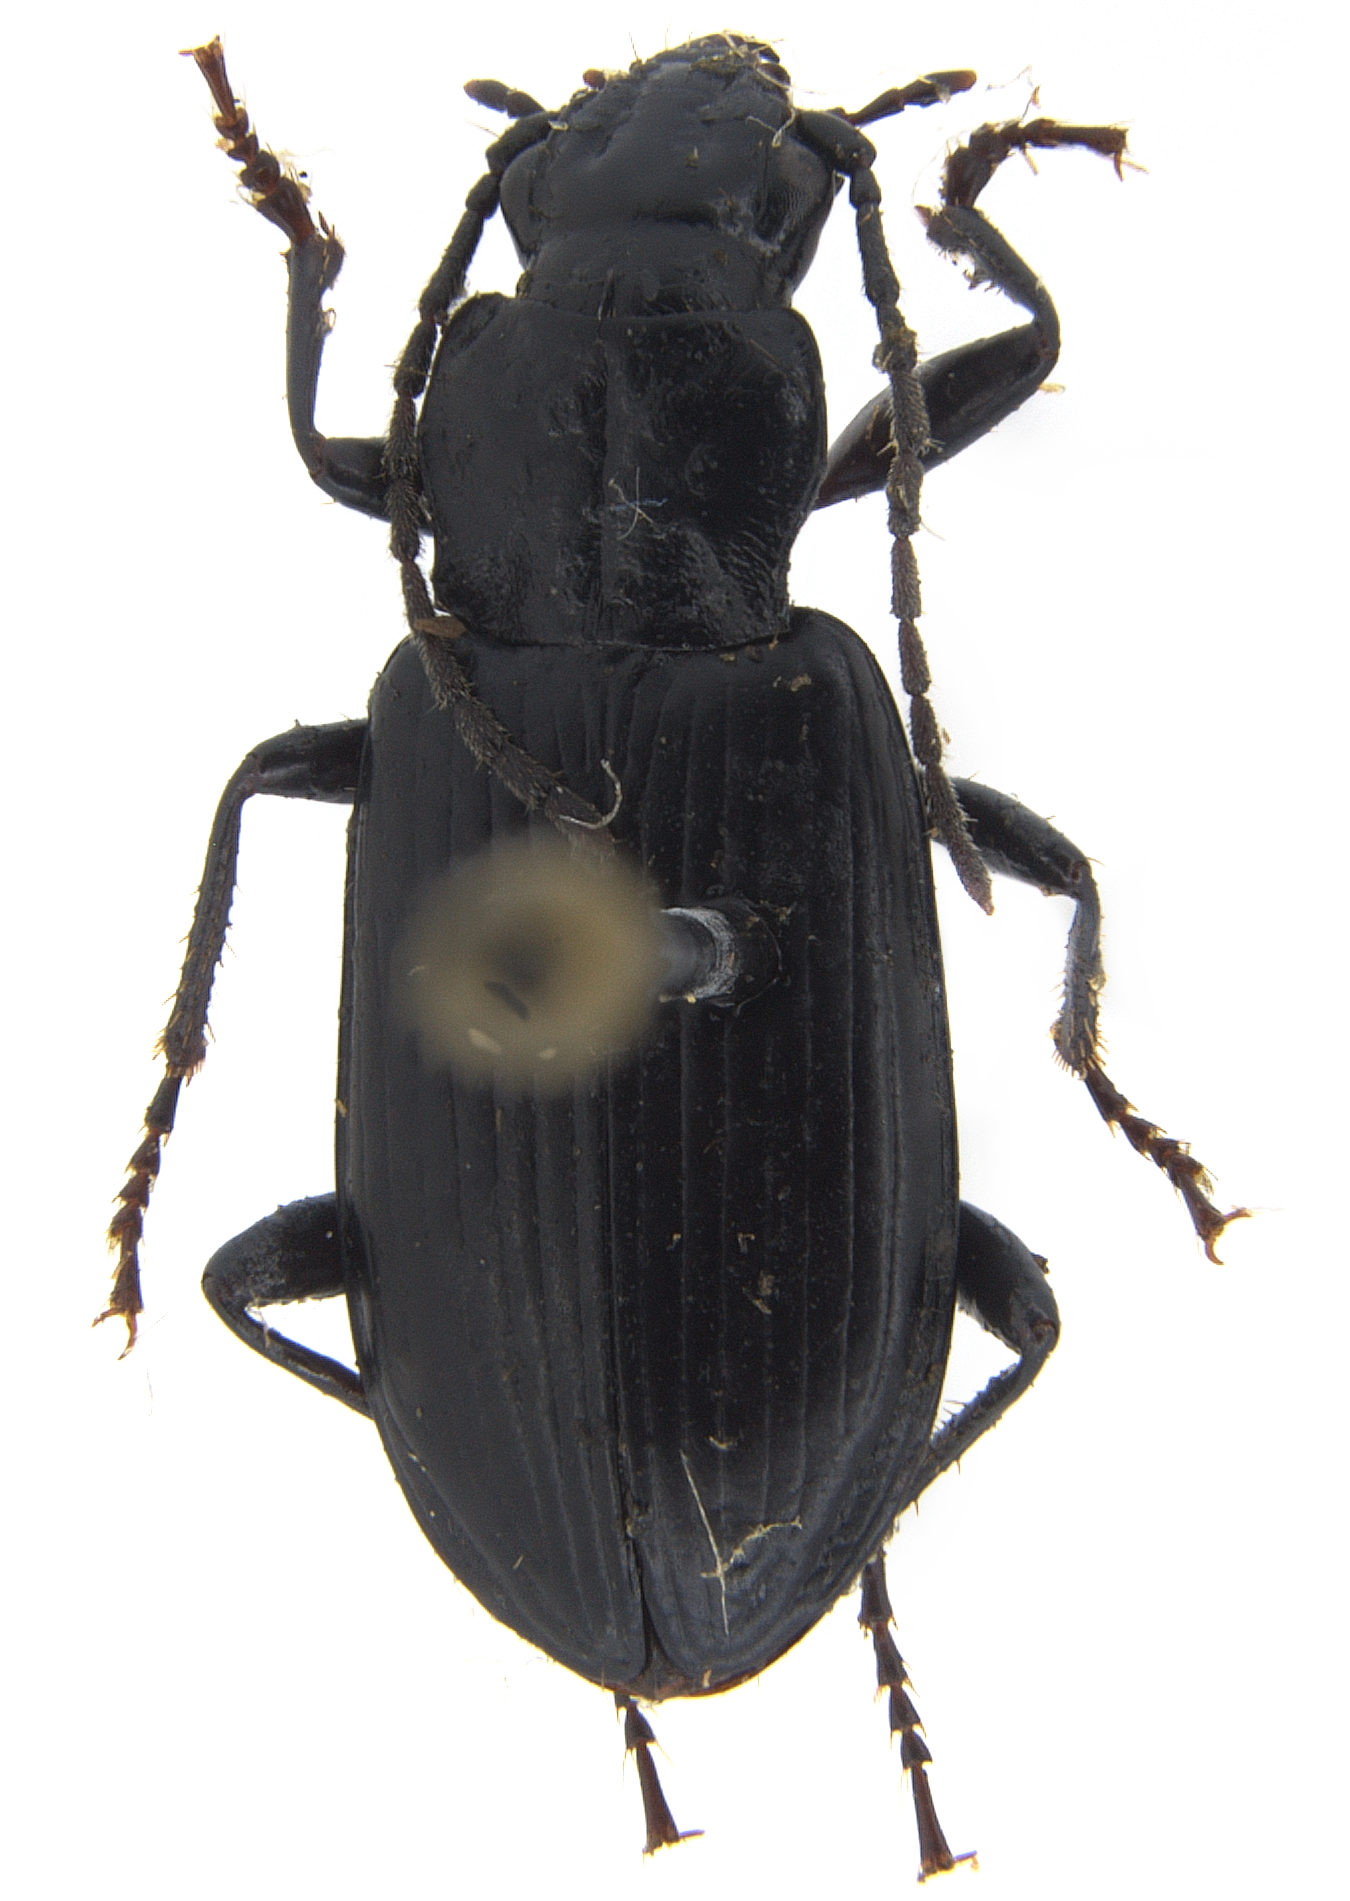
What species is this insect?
Diplous filicornis
